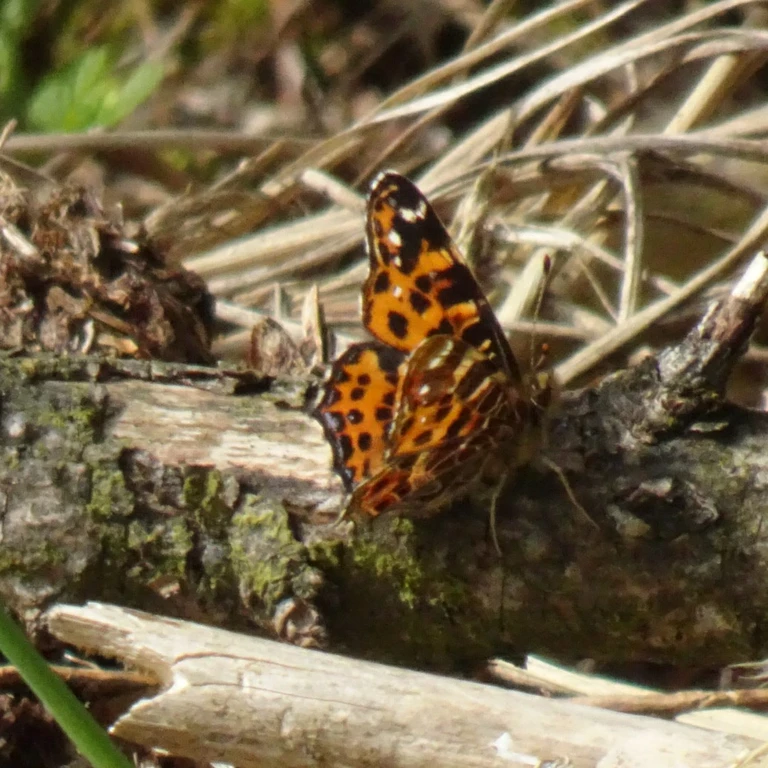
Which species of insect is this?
Araschnia levana
